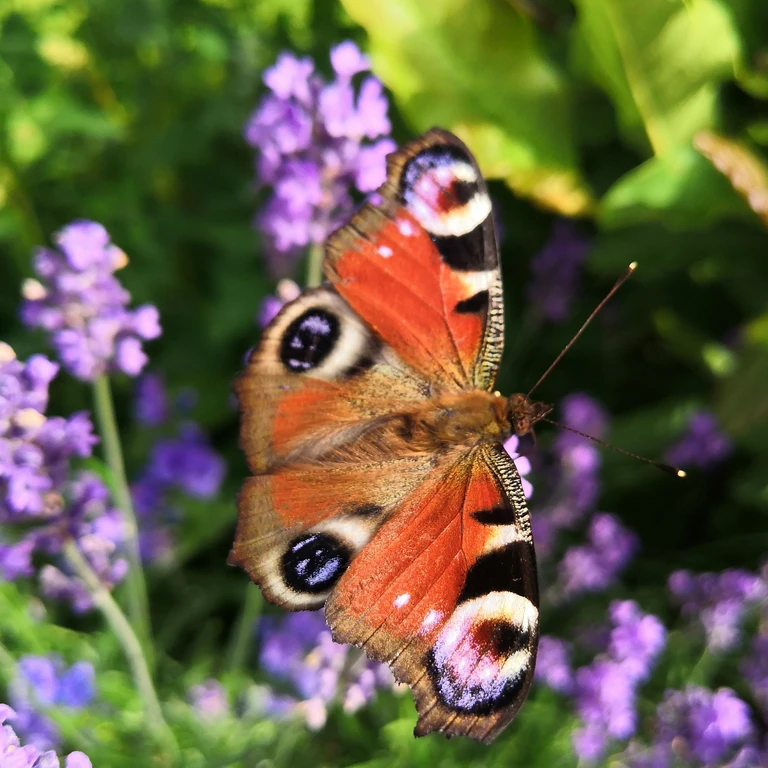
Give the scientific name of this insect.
Aglais io
